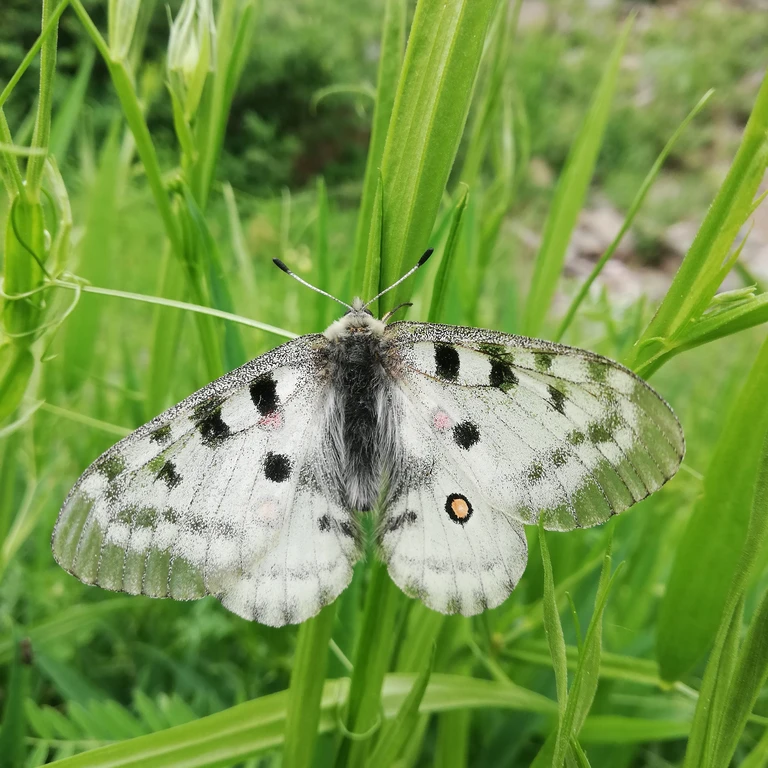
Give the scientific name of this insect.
Parnassius apollo
